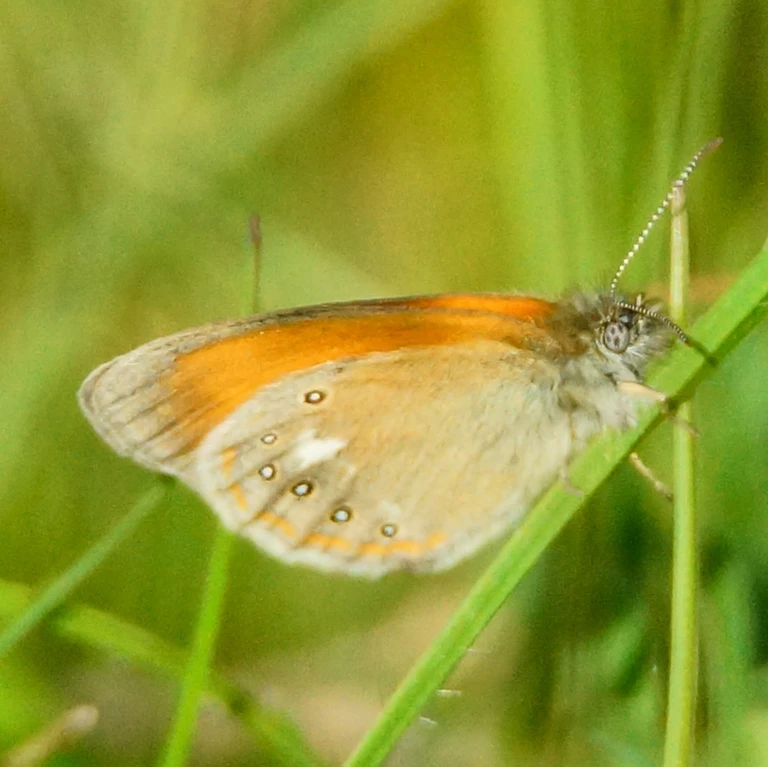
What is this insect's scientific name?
Coenonympha glycerion (also Coenonympha iphis)
